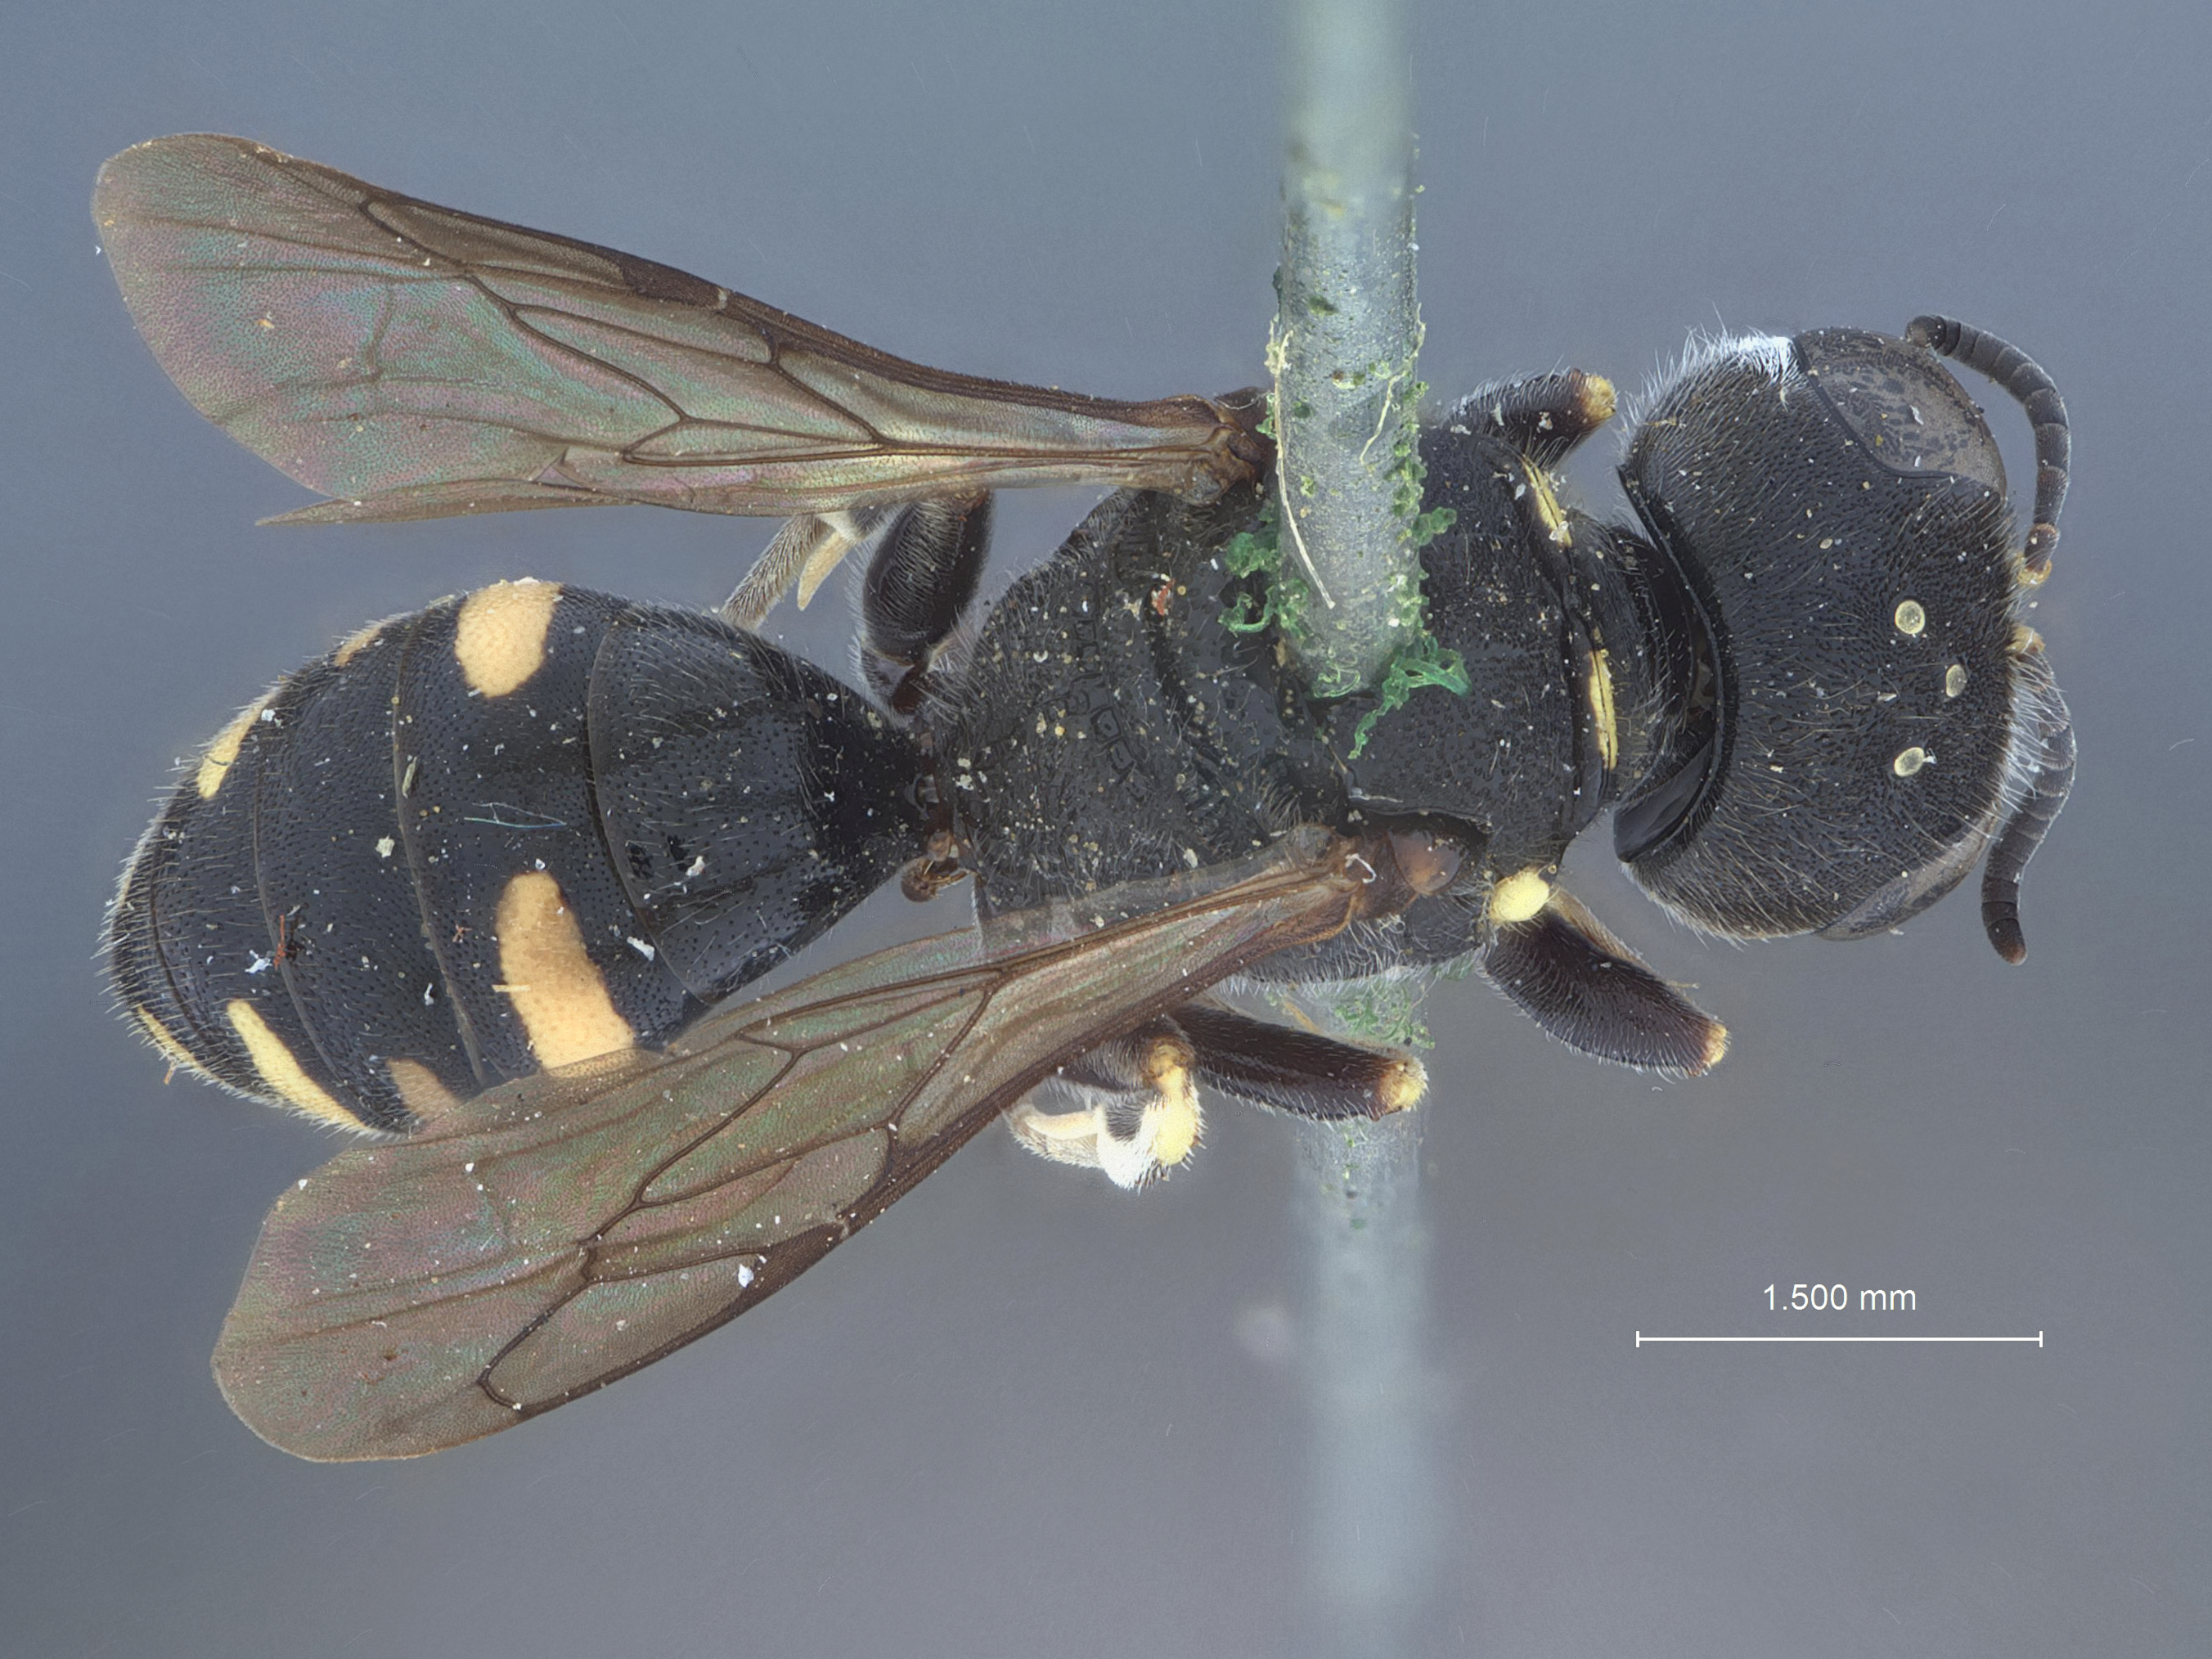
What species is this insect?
Crabro besseyae
